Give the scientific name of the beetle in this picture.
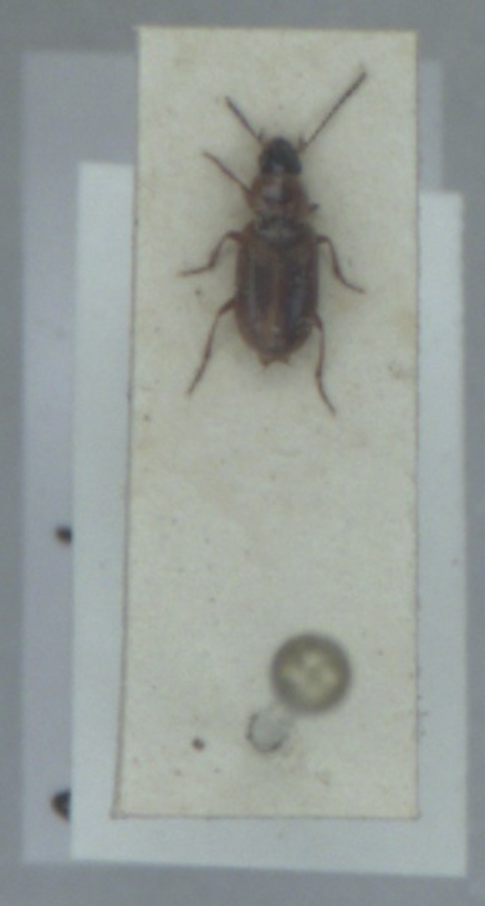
Acupalpus dorsalis
